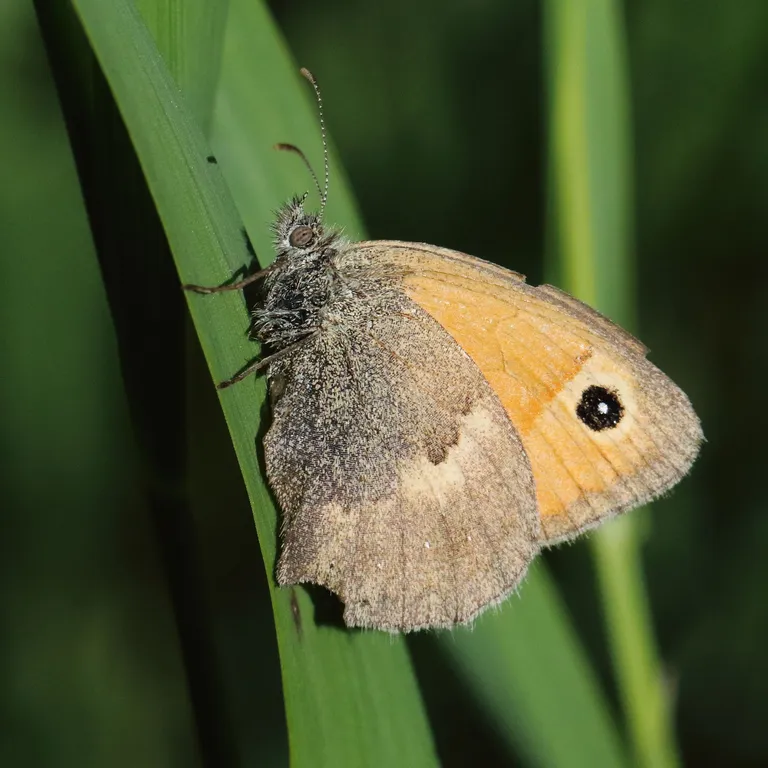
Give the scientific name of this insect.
Coenonympha pamphilus
